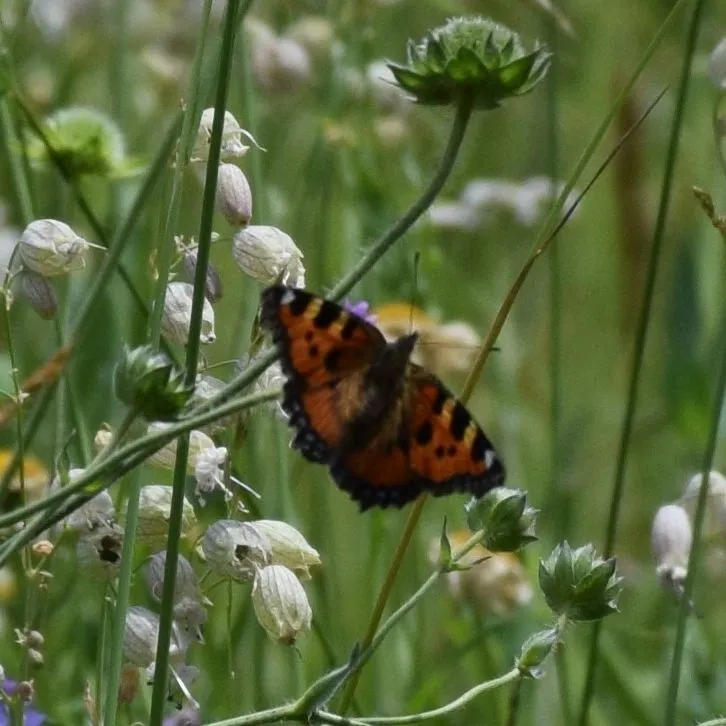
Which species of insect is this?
Aglais urticae
